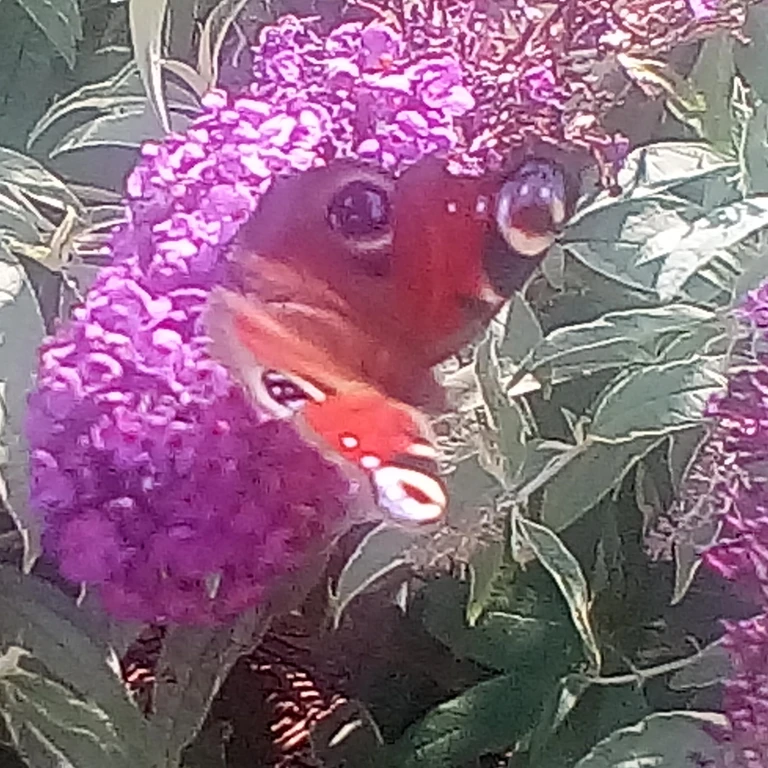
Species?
Aglais io
